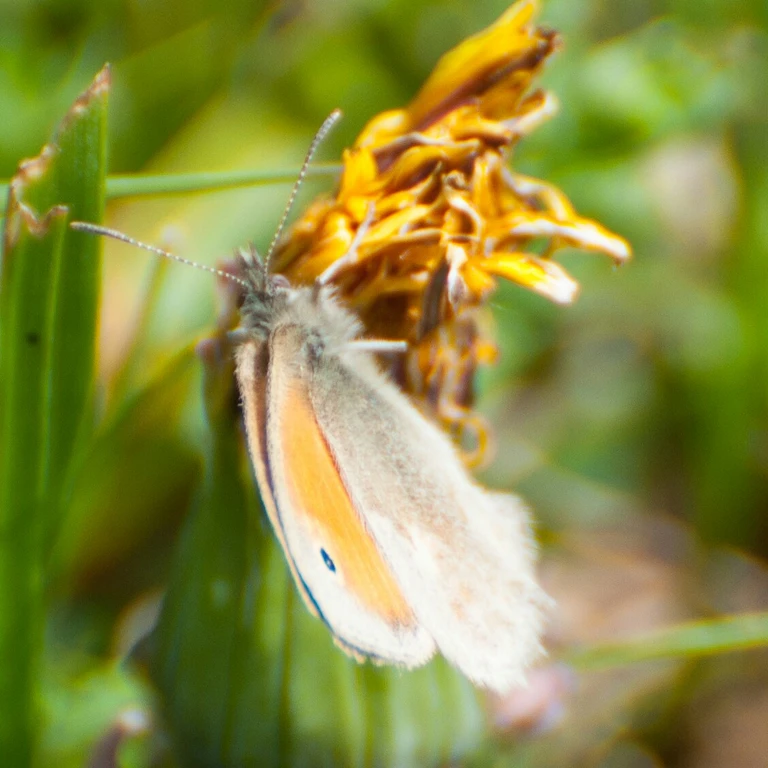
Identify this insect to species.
Coenonympha pamphilus
